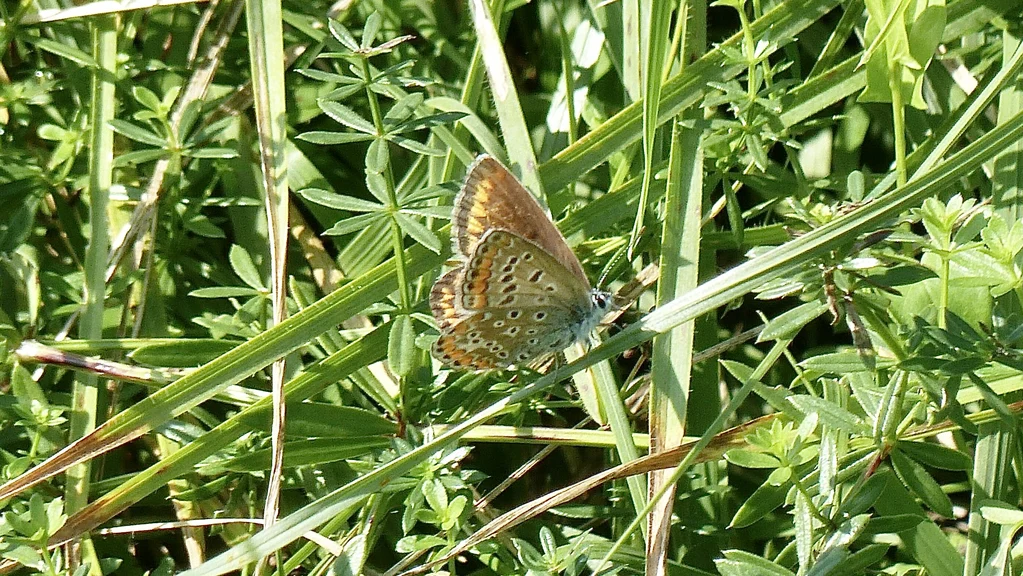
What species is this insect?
Polyommatus icarus
